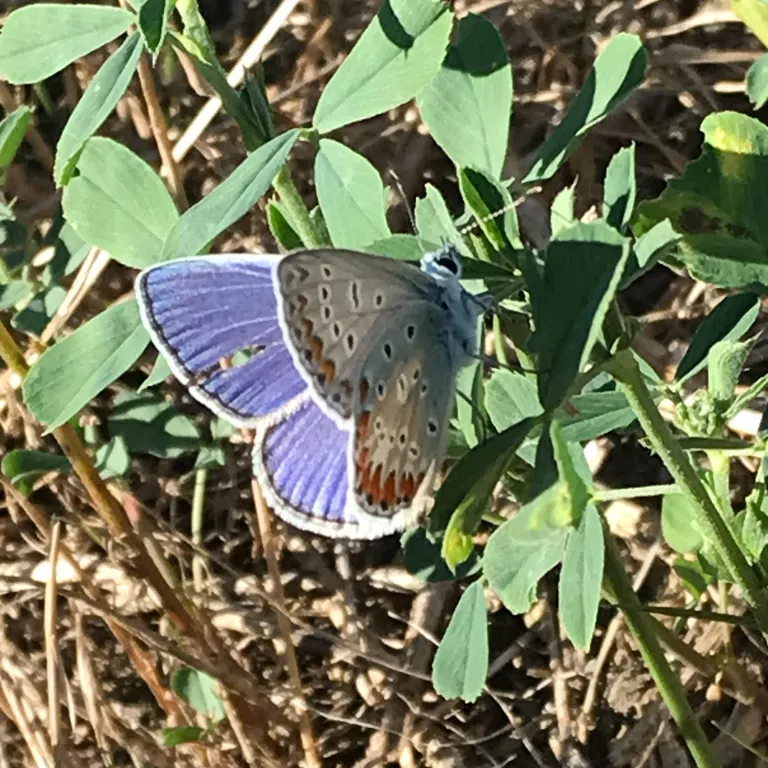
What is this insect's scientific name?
Polyommatus icarus
